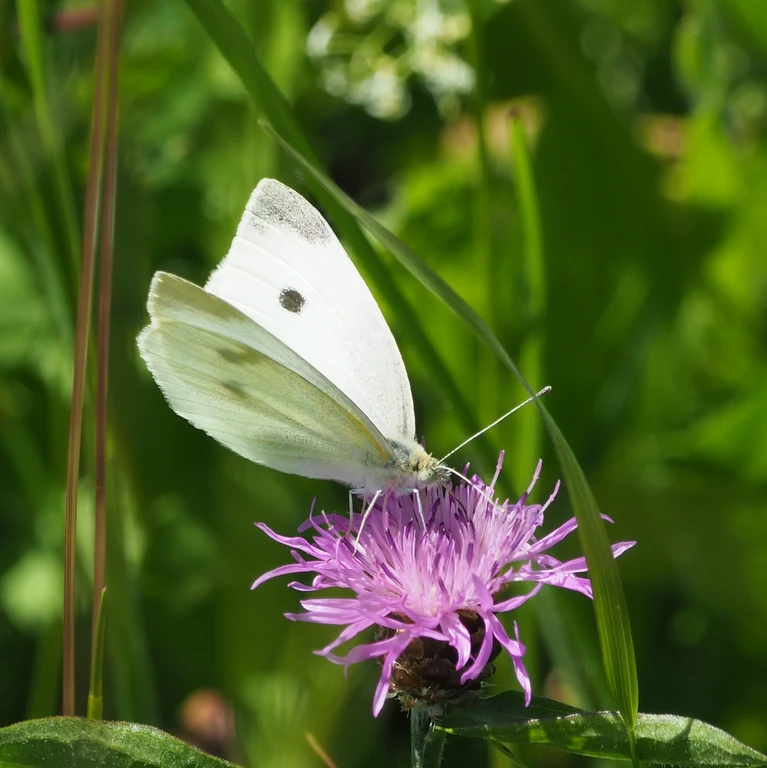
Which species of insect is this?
Pieris rapae
